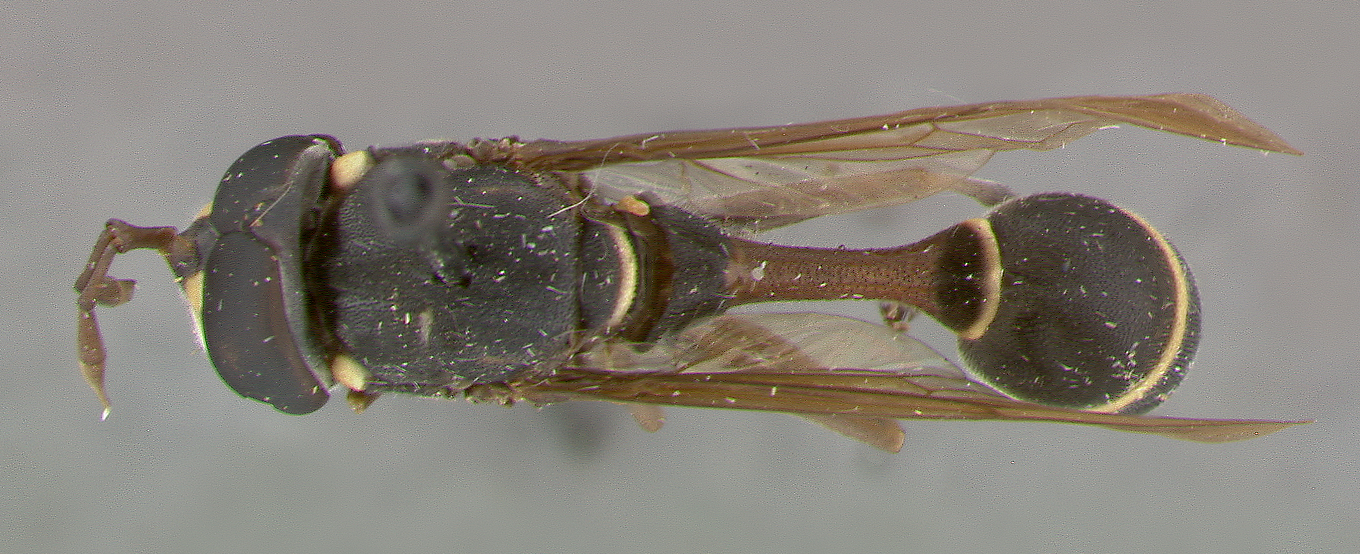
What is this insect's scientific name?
Monoceromyia wui
